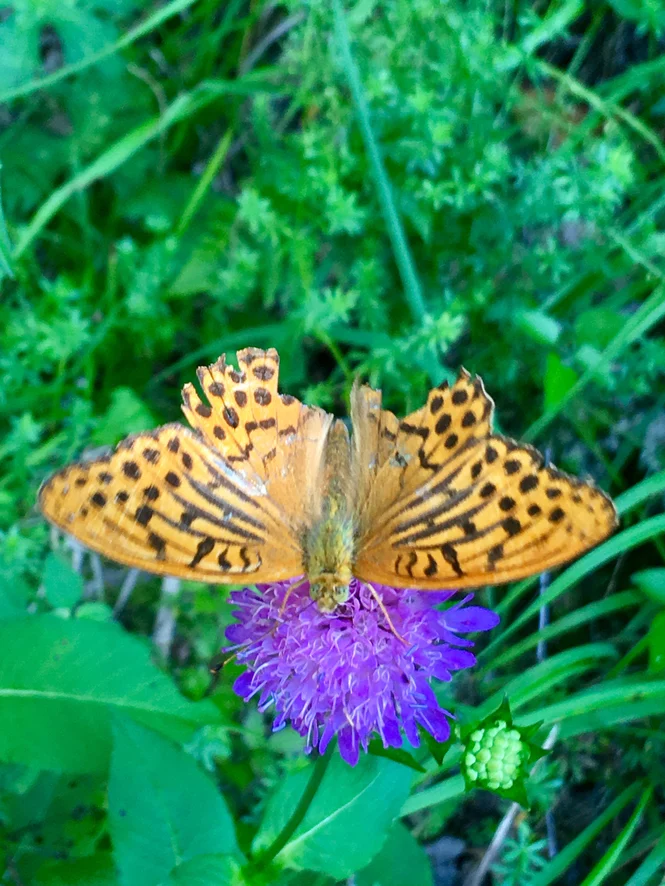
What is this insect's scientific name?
Argynnis paphia
